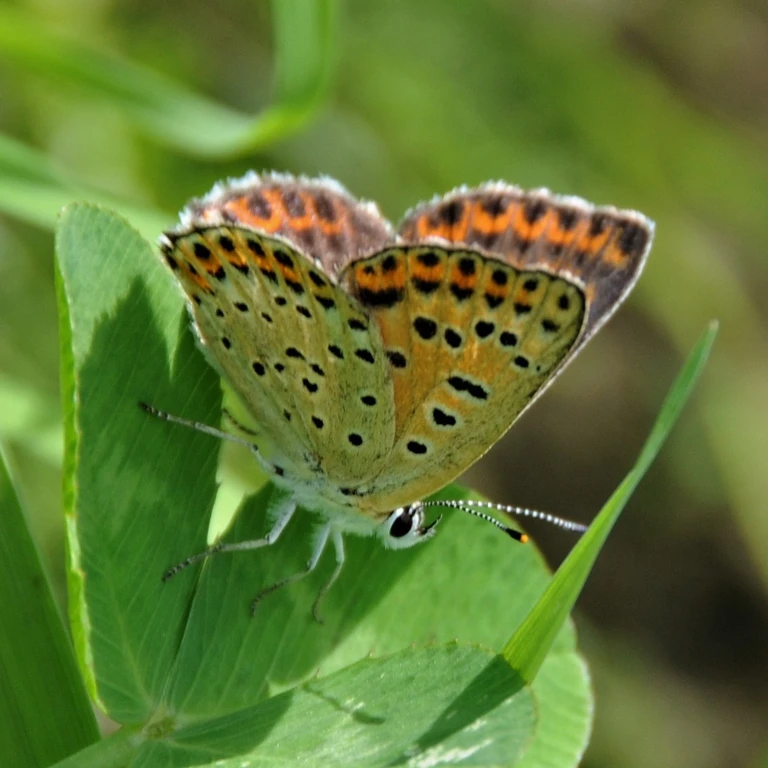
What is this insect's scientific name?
Lycaena tityrus (also Loweia tityrus)
